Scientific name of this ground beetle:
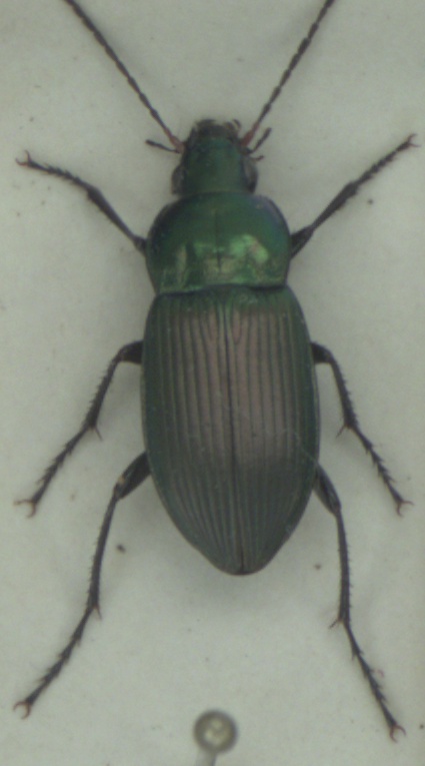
Poecilus cupreus
